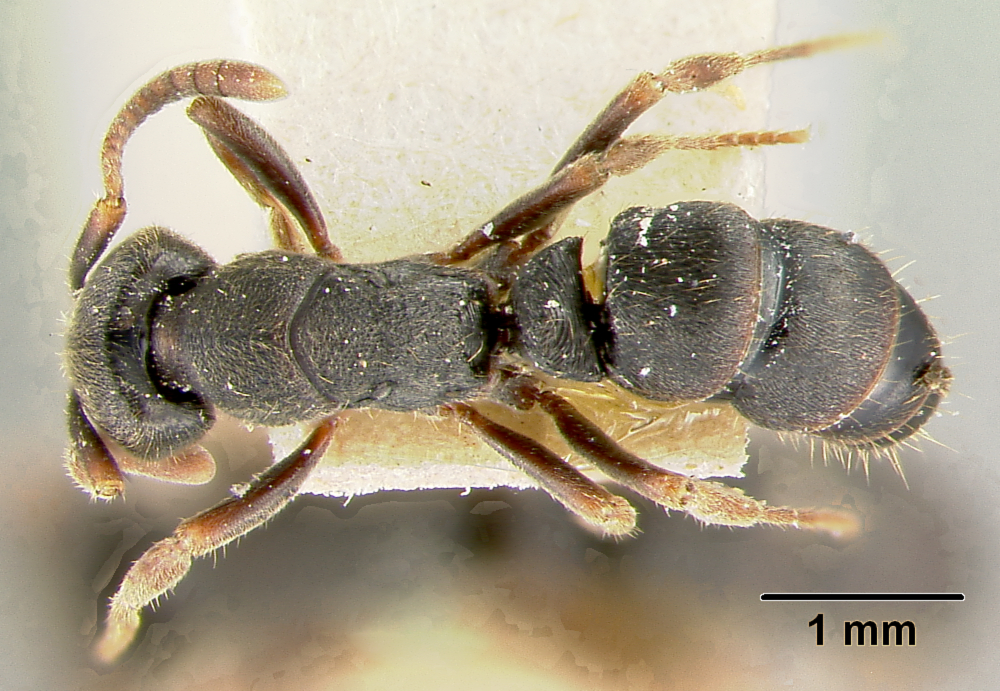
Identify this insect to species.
Ectomomyrmex exarata
